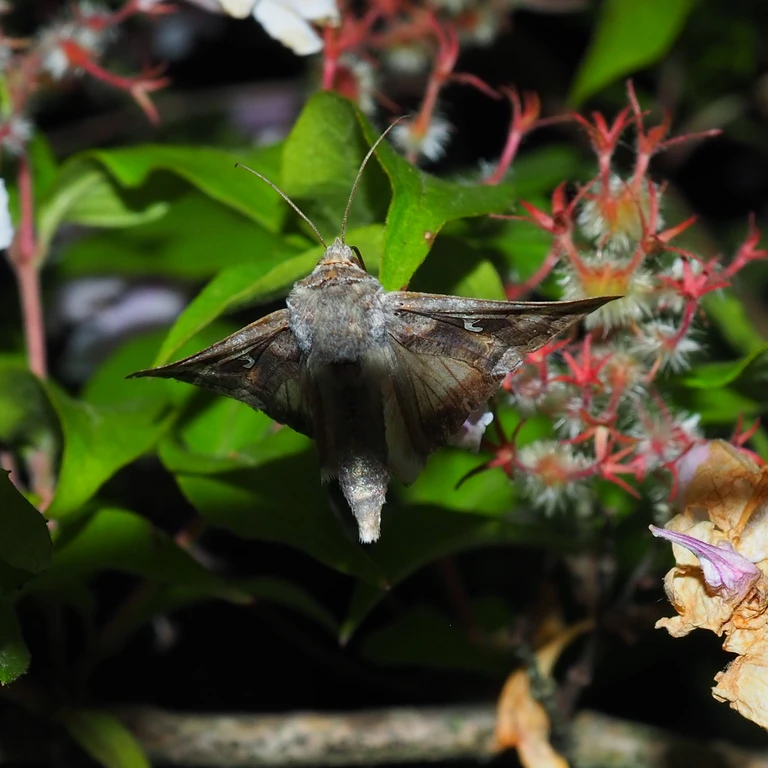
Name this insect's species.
Autographa gamma
